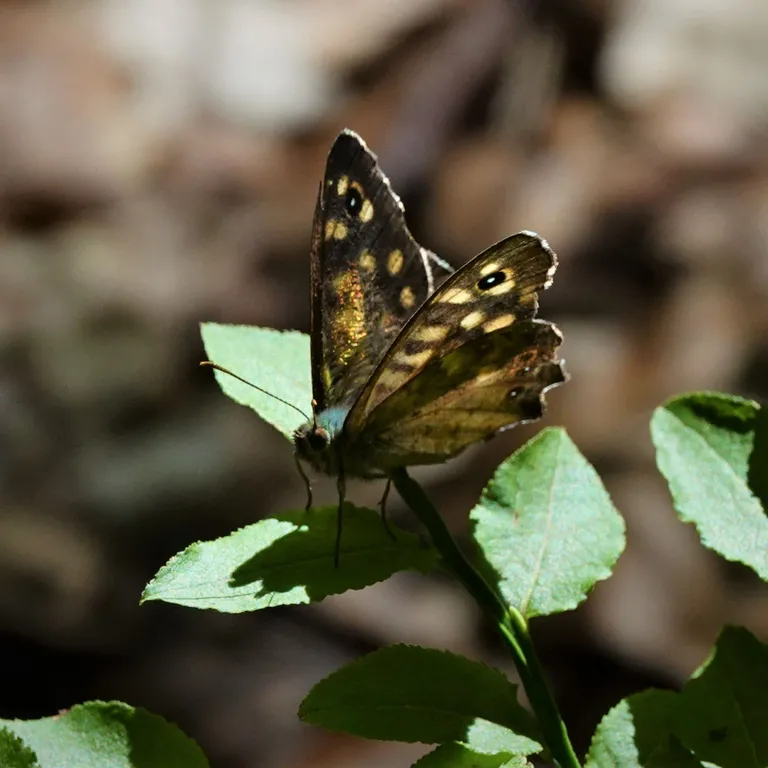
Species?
Pararge aegeria
